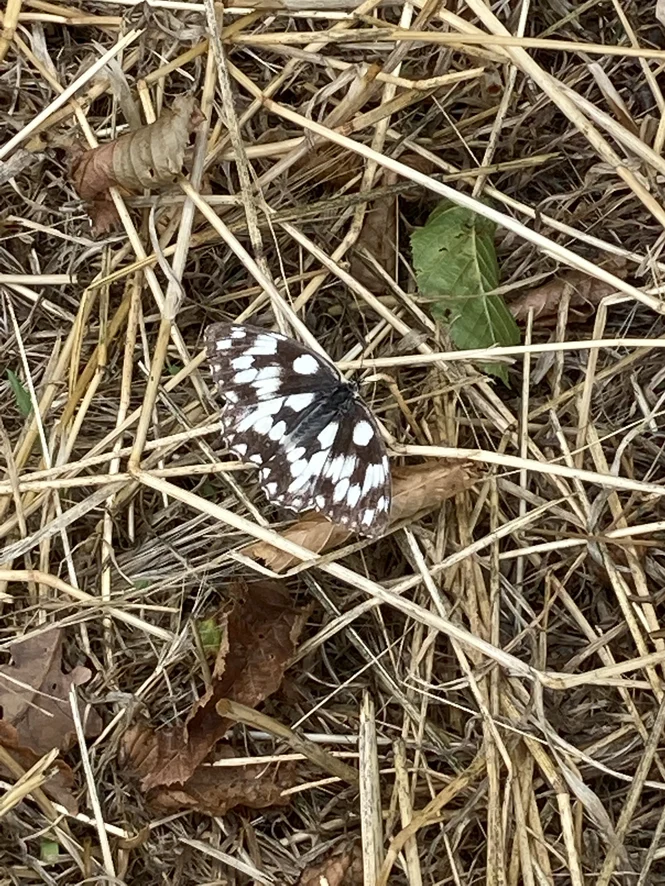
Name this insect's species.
Melanargia galathea
